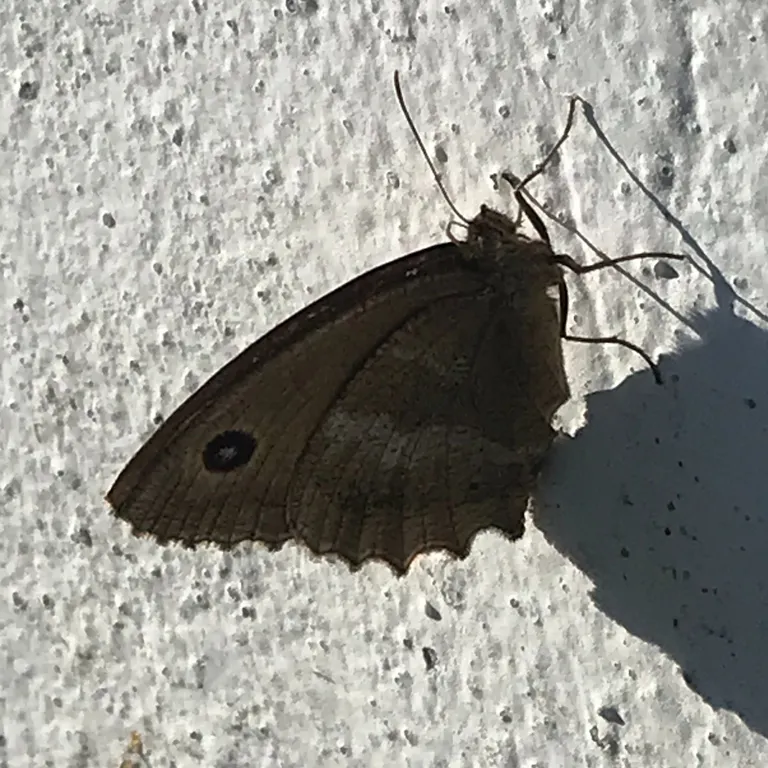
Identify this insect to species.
Minois dryas
